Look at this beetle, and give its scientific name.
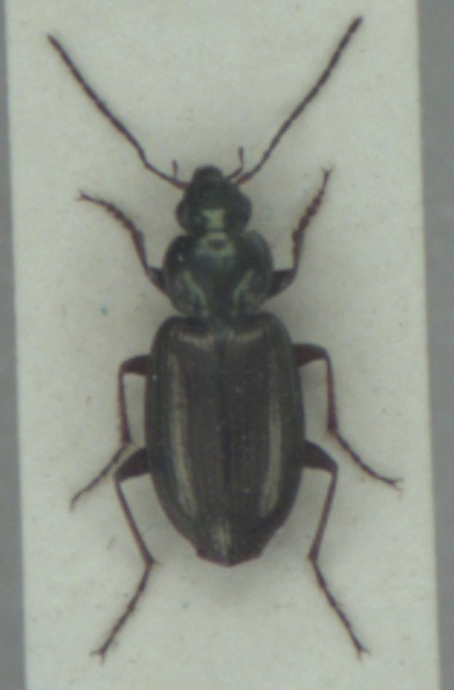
Agonum muelleri
